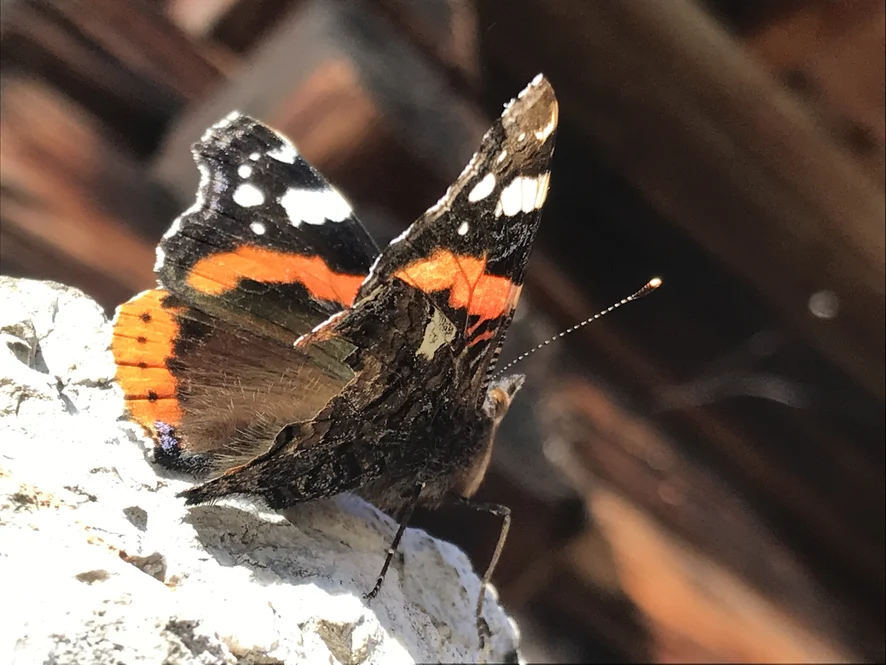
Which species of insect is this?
Vanessa atalanta
